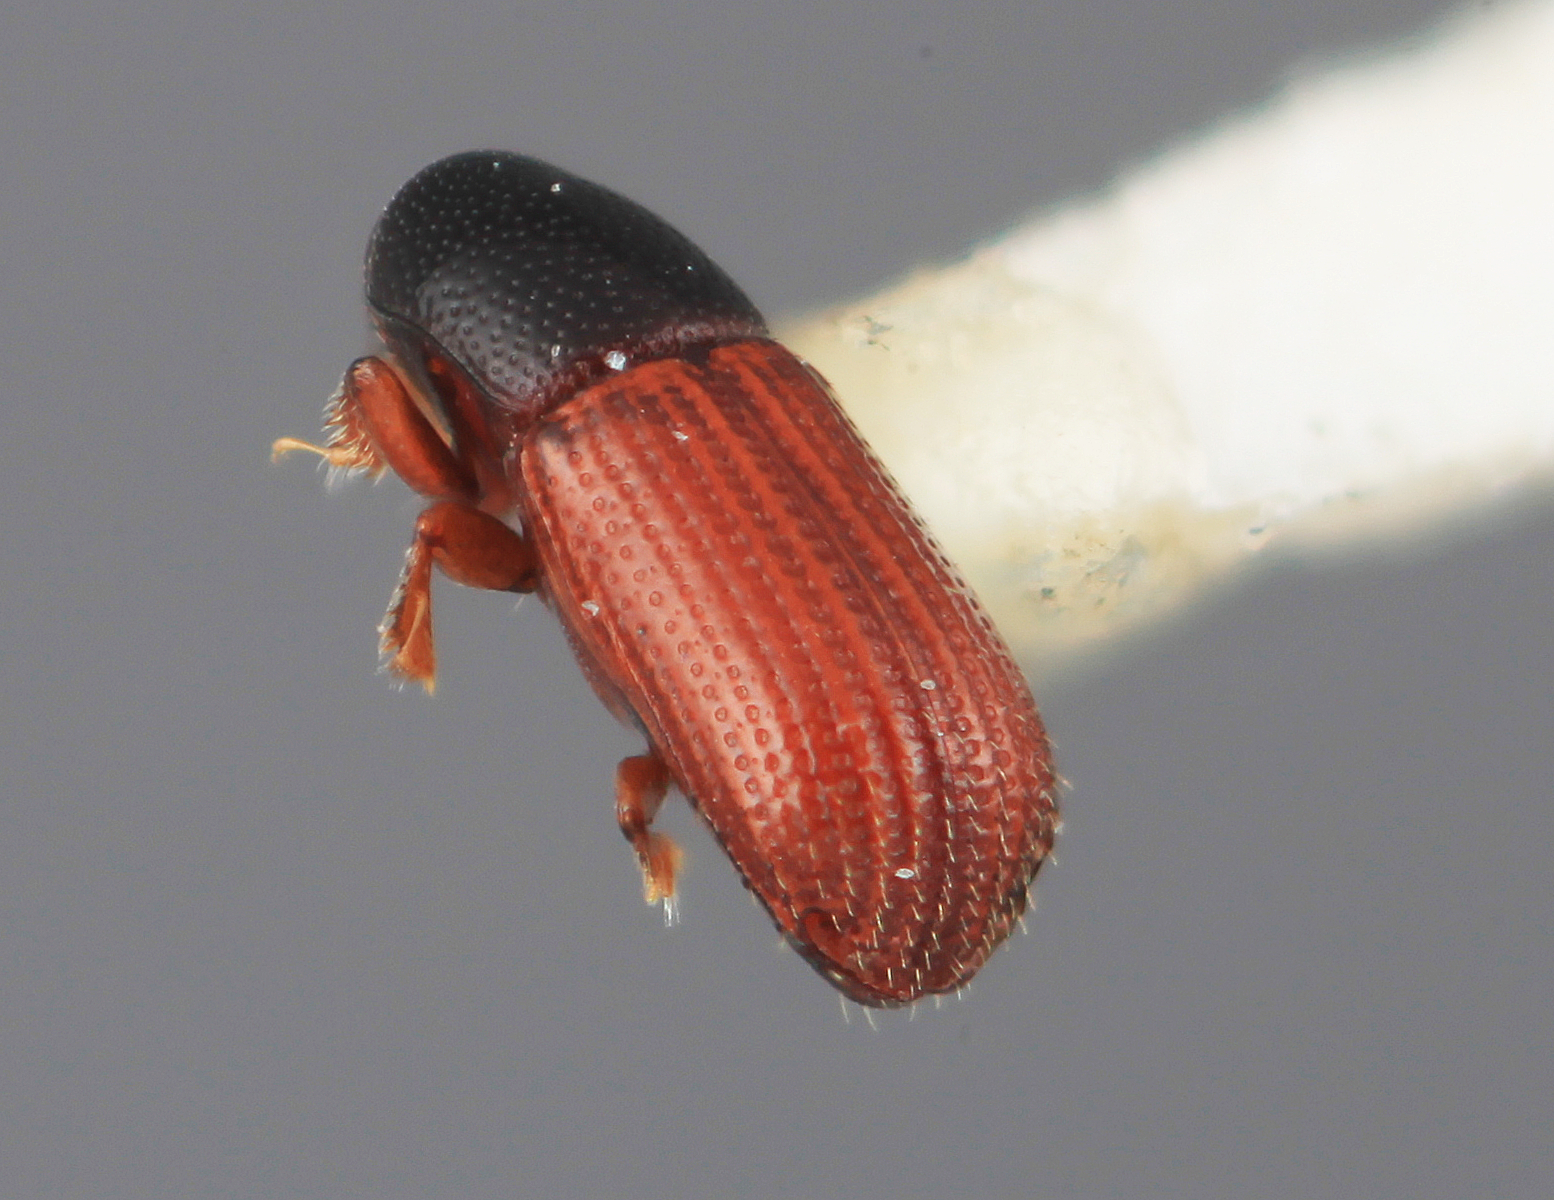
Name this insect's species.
Microborus ambitus
